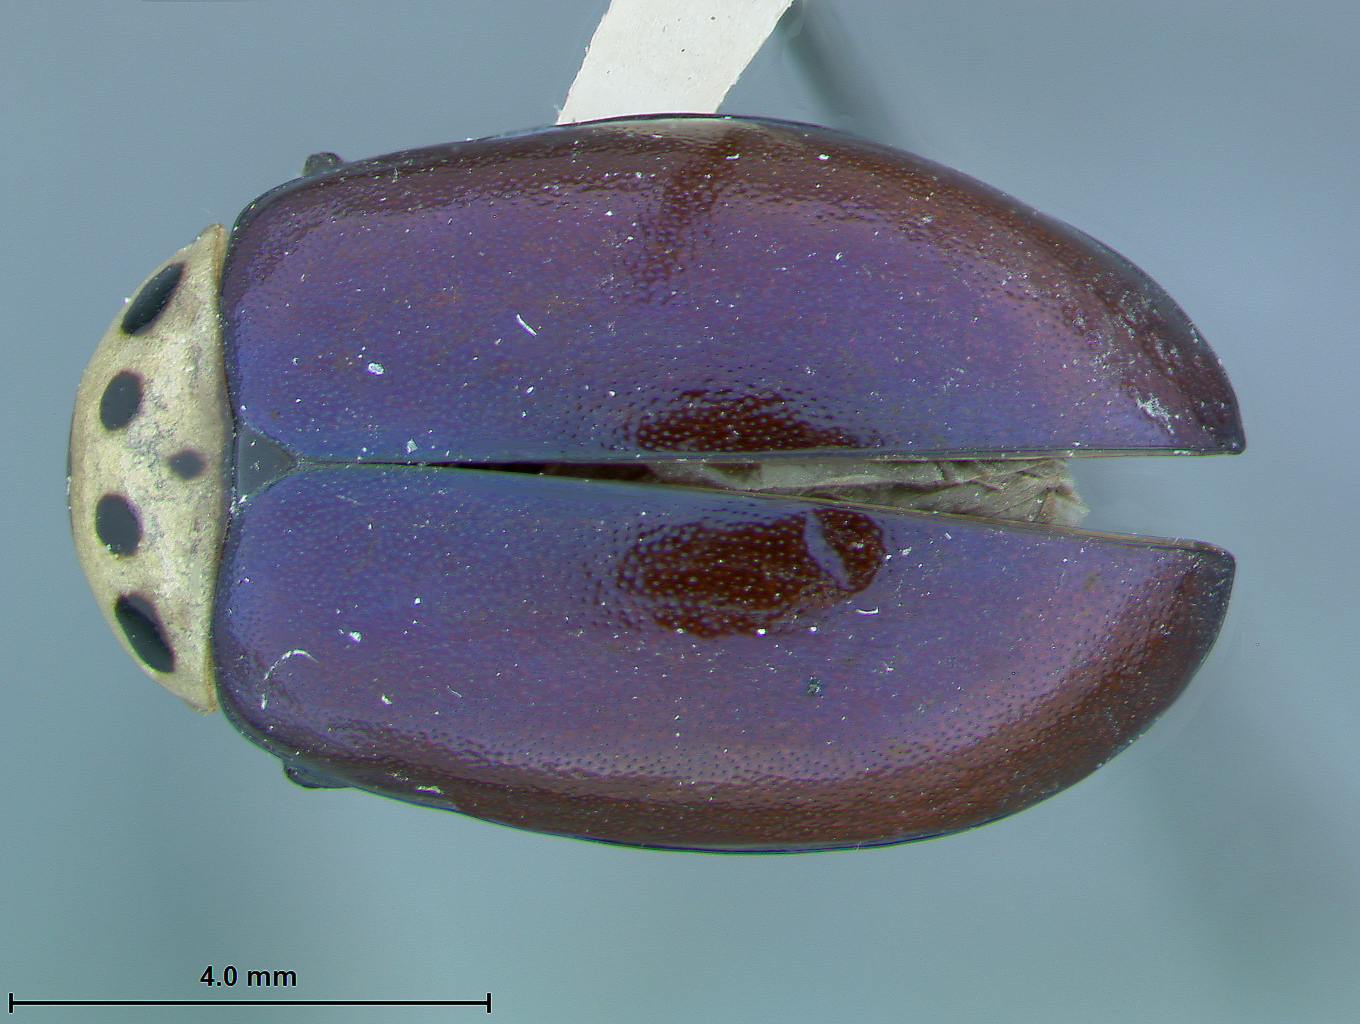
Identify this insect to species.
Morphosphaera metallescens
